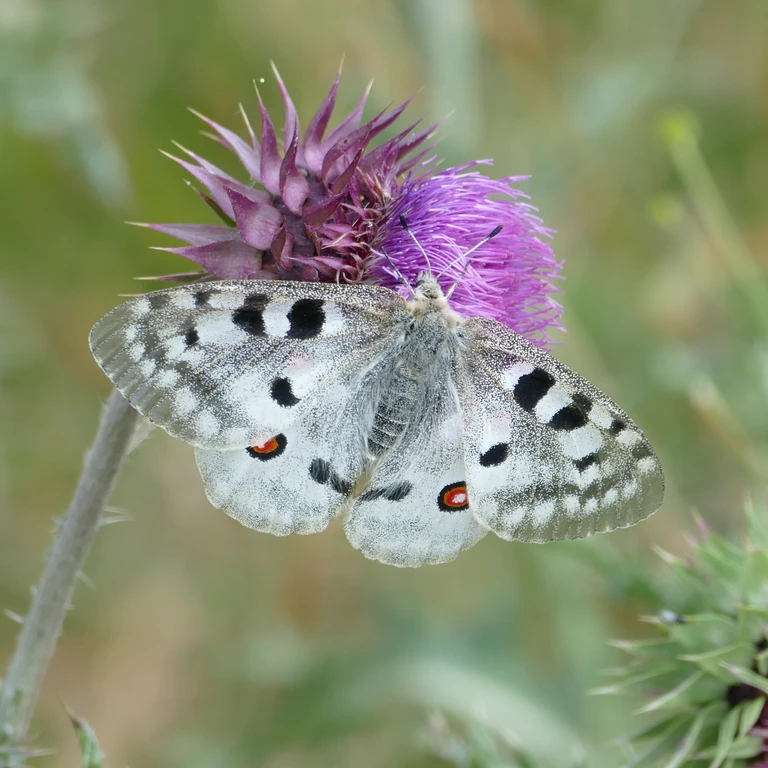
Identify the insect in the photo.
Parnassius apollo
